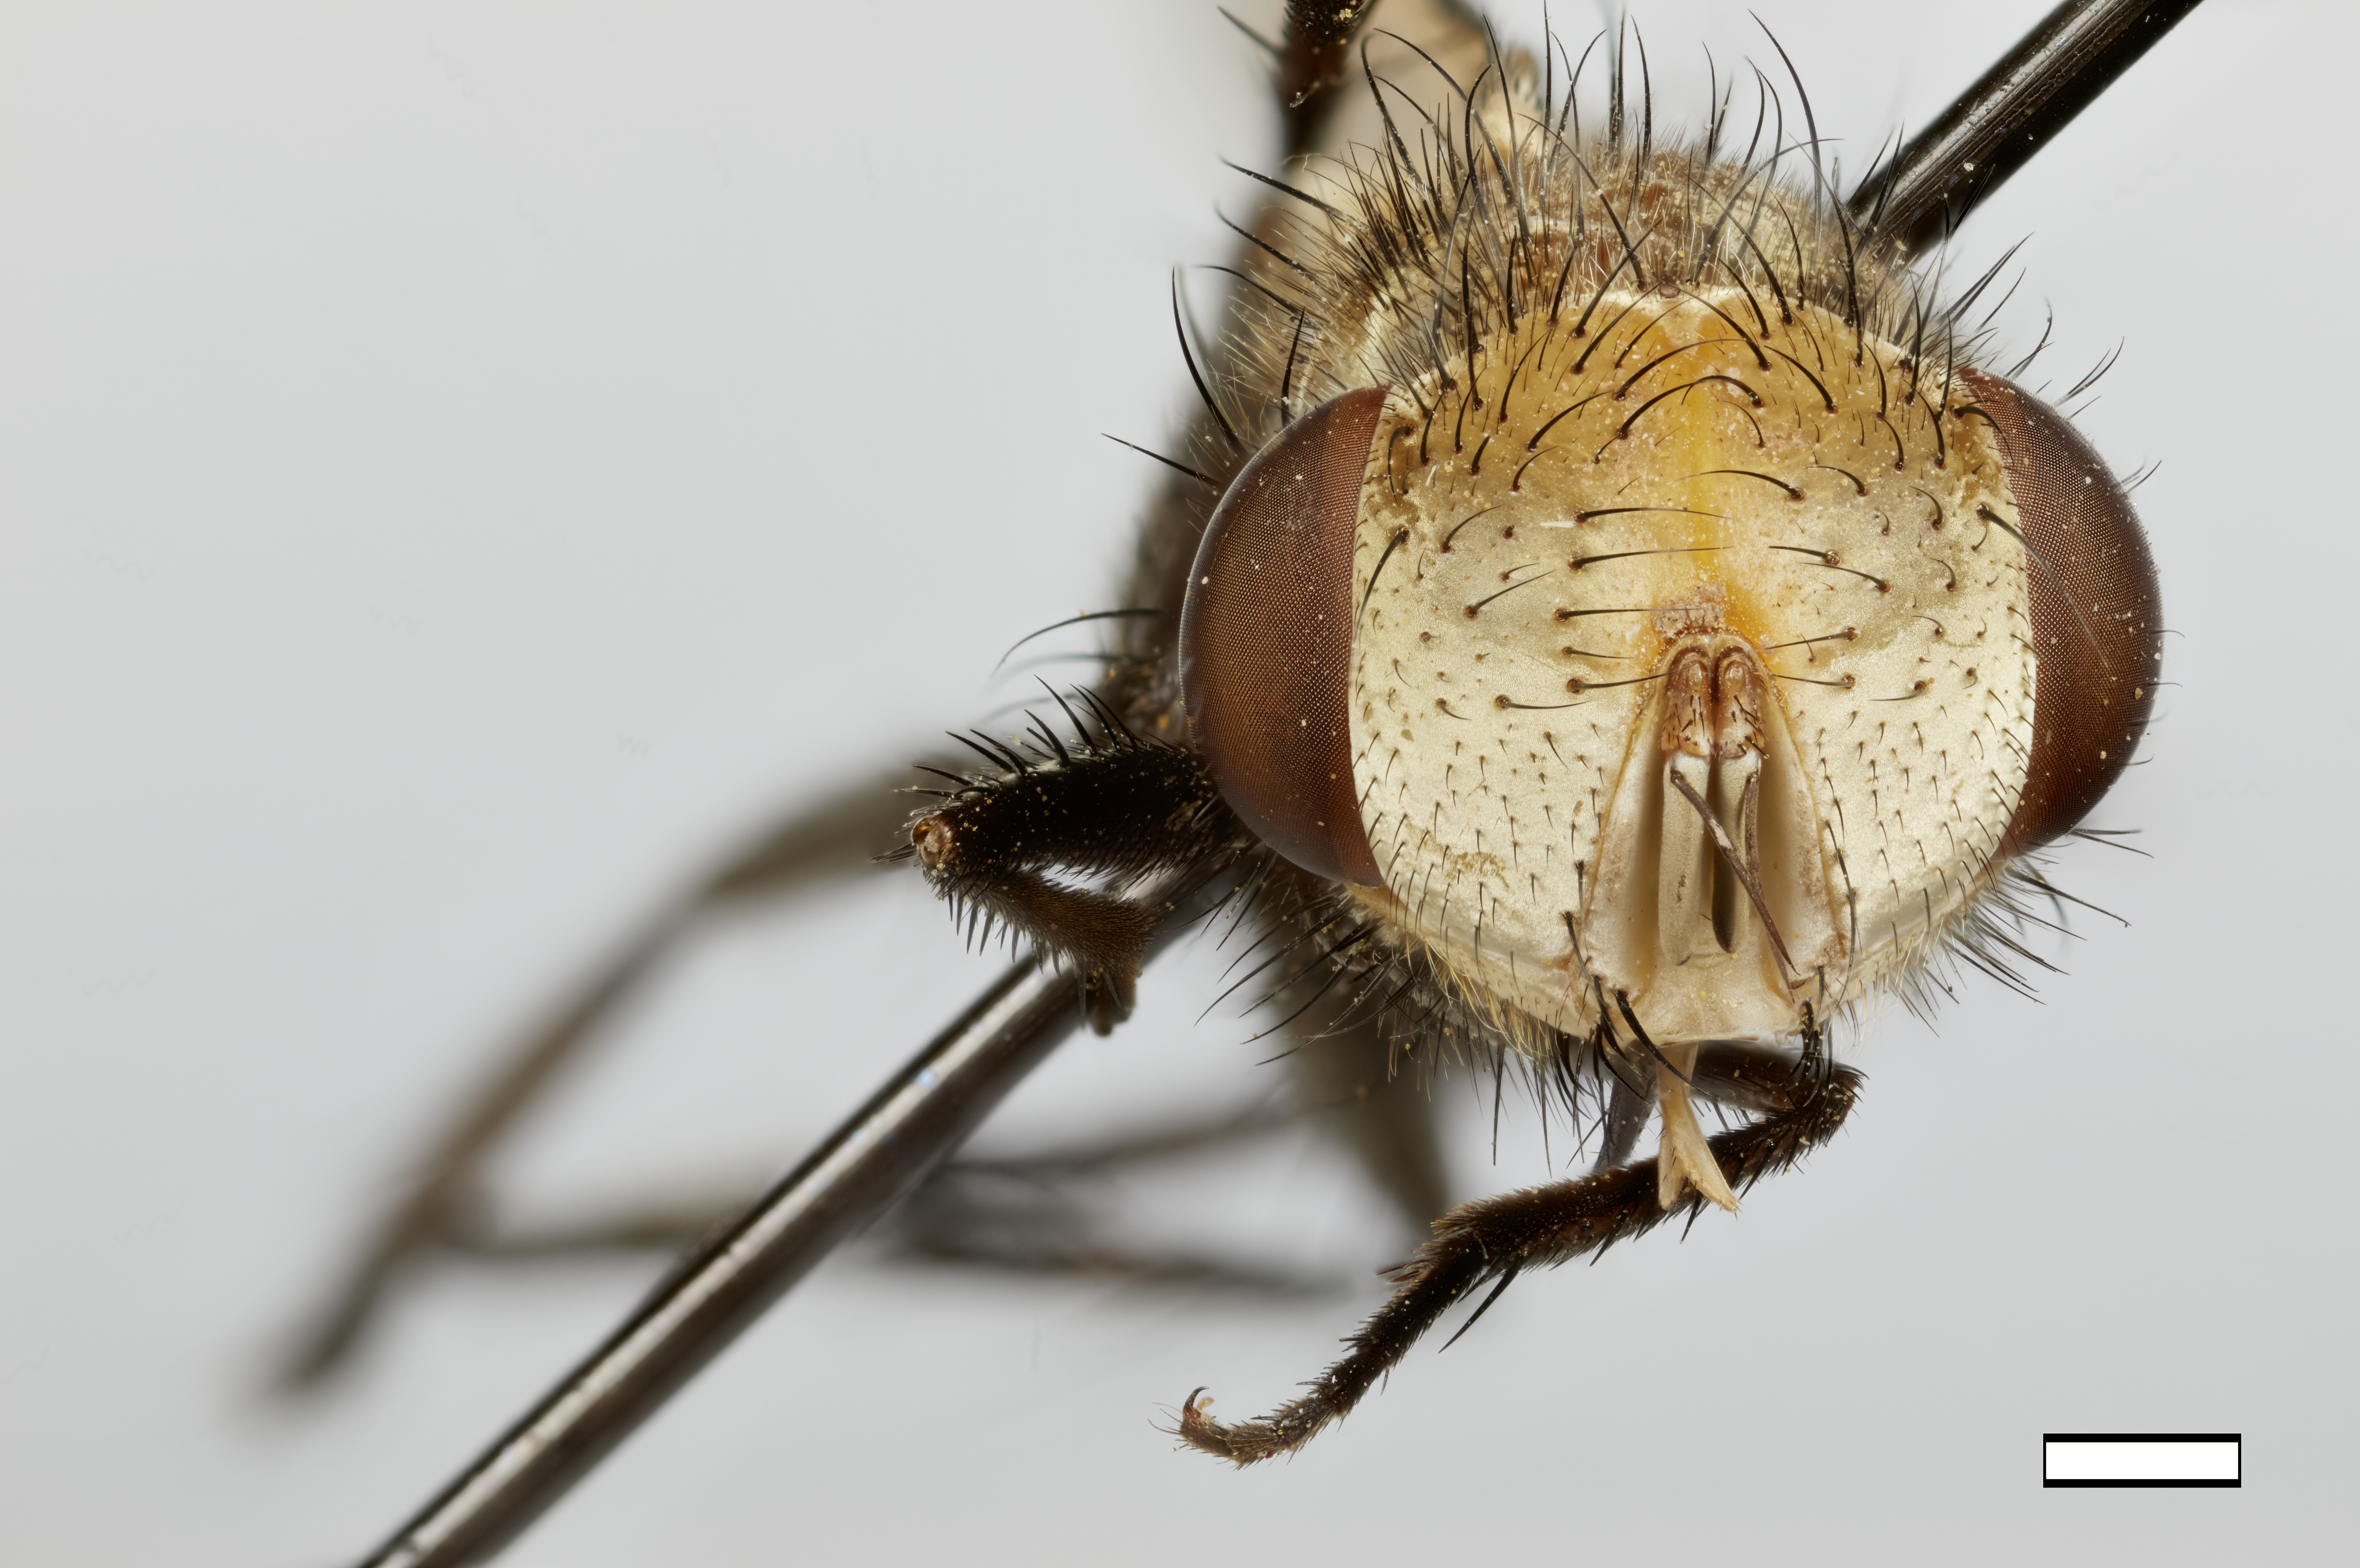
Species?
Gonia pacifica
